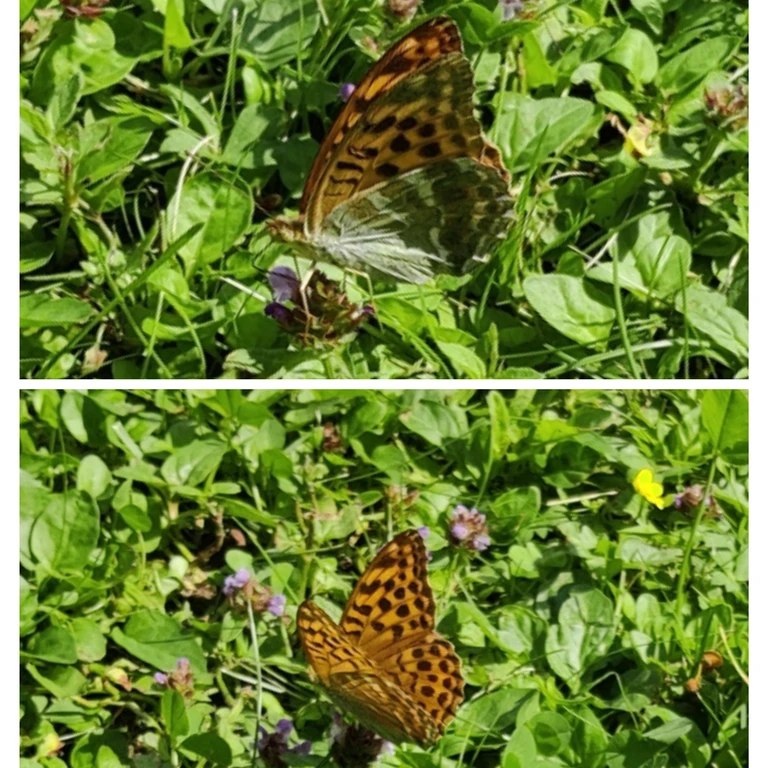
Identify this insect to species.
Argynnis paphia
